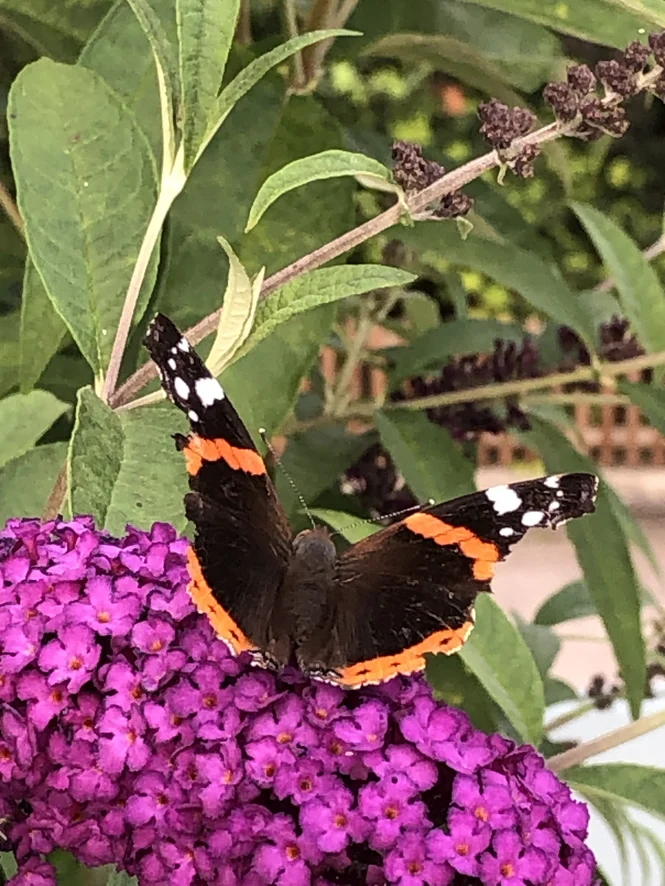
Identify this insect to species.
Vanessa atalanta
